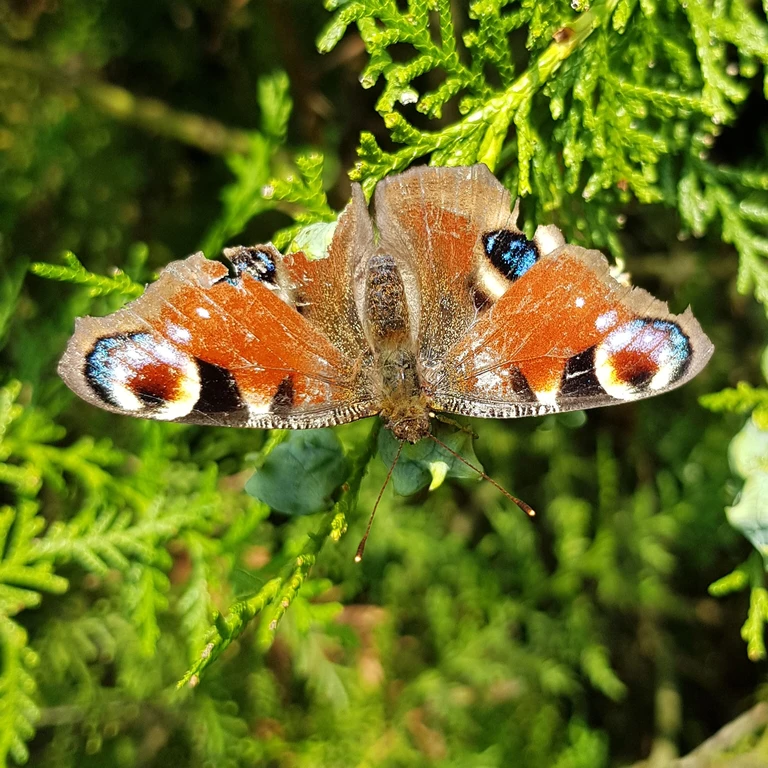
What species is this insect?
Aglais io
